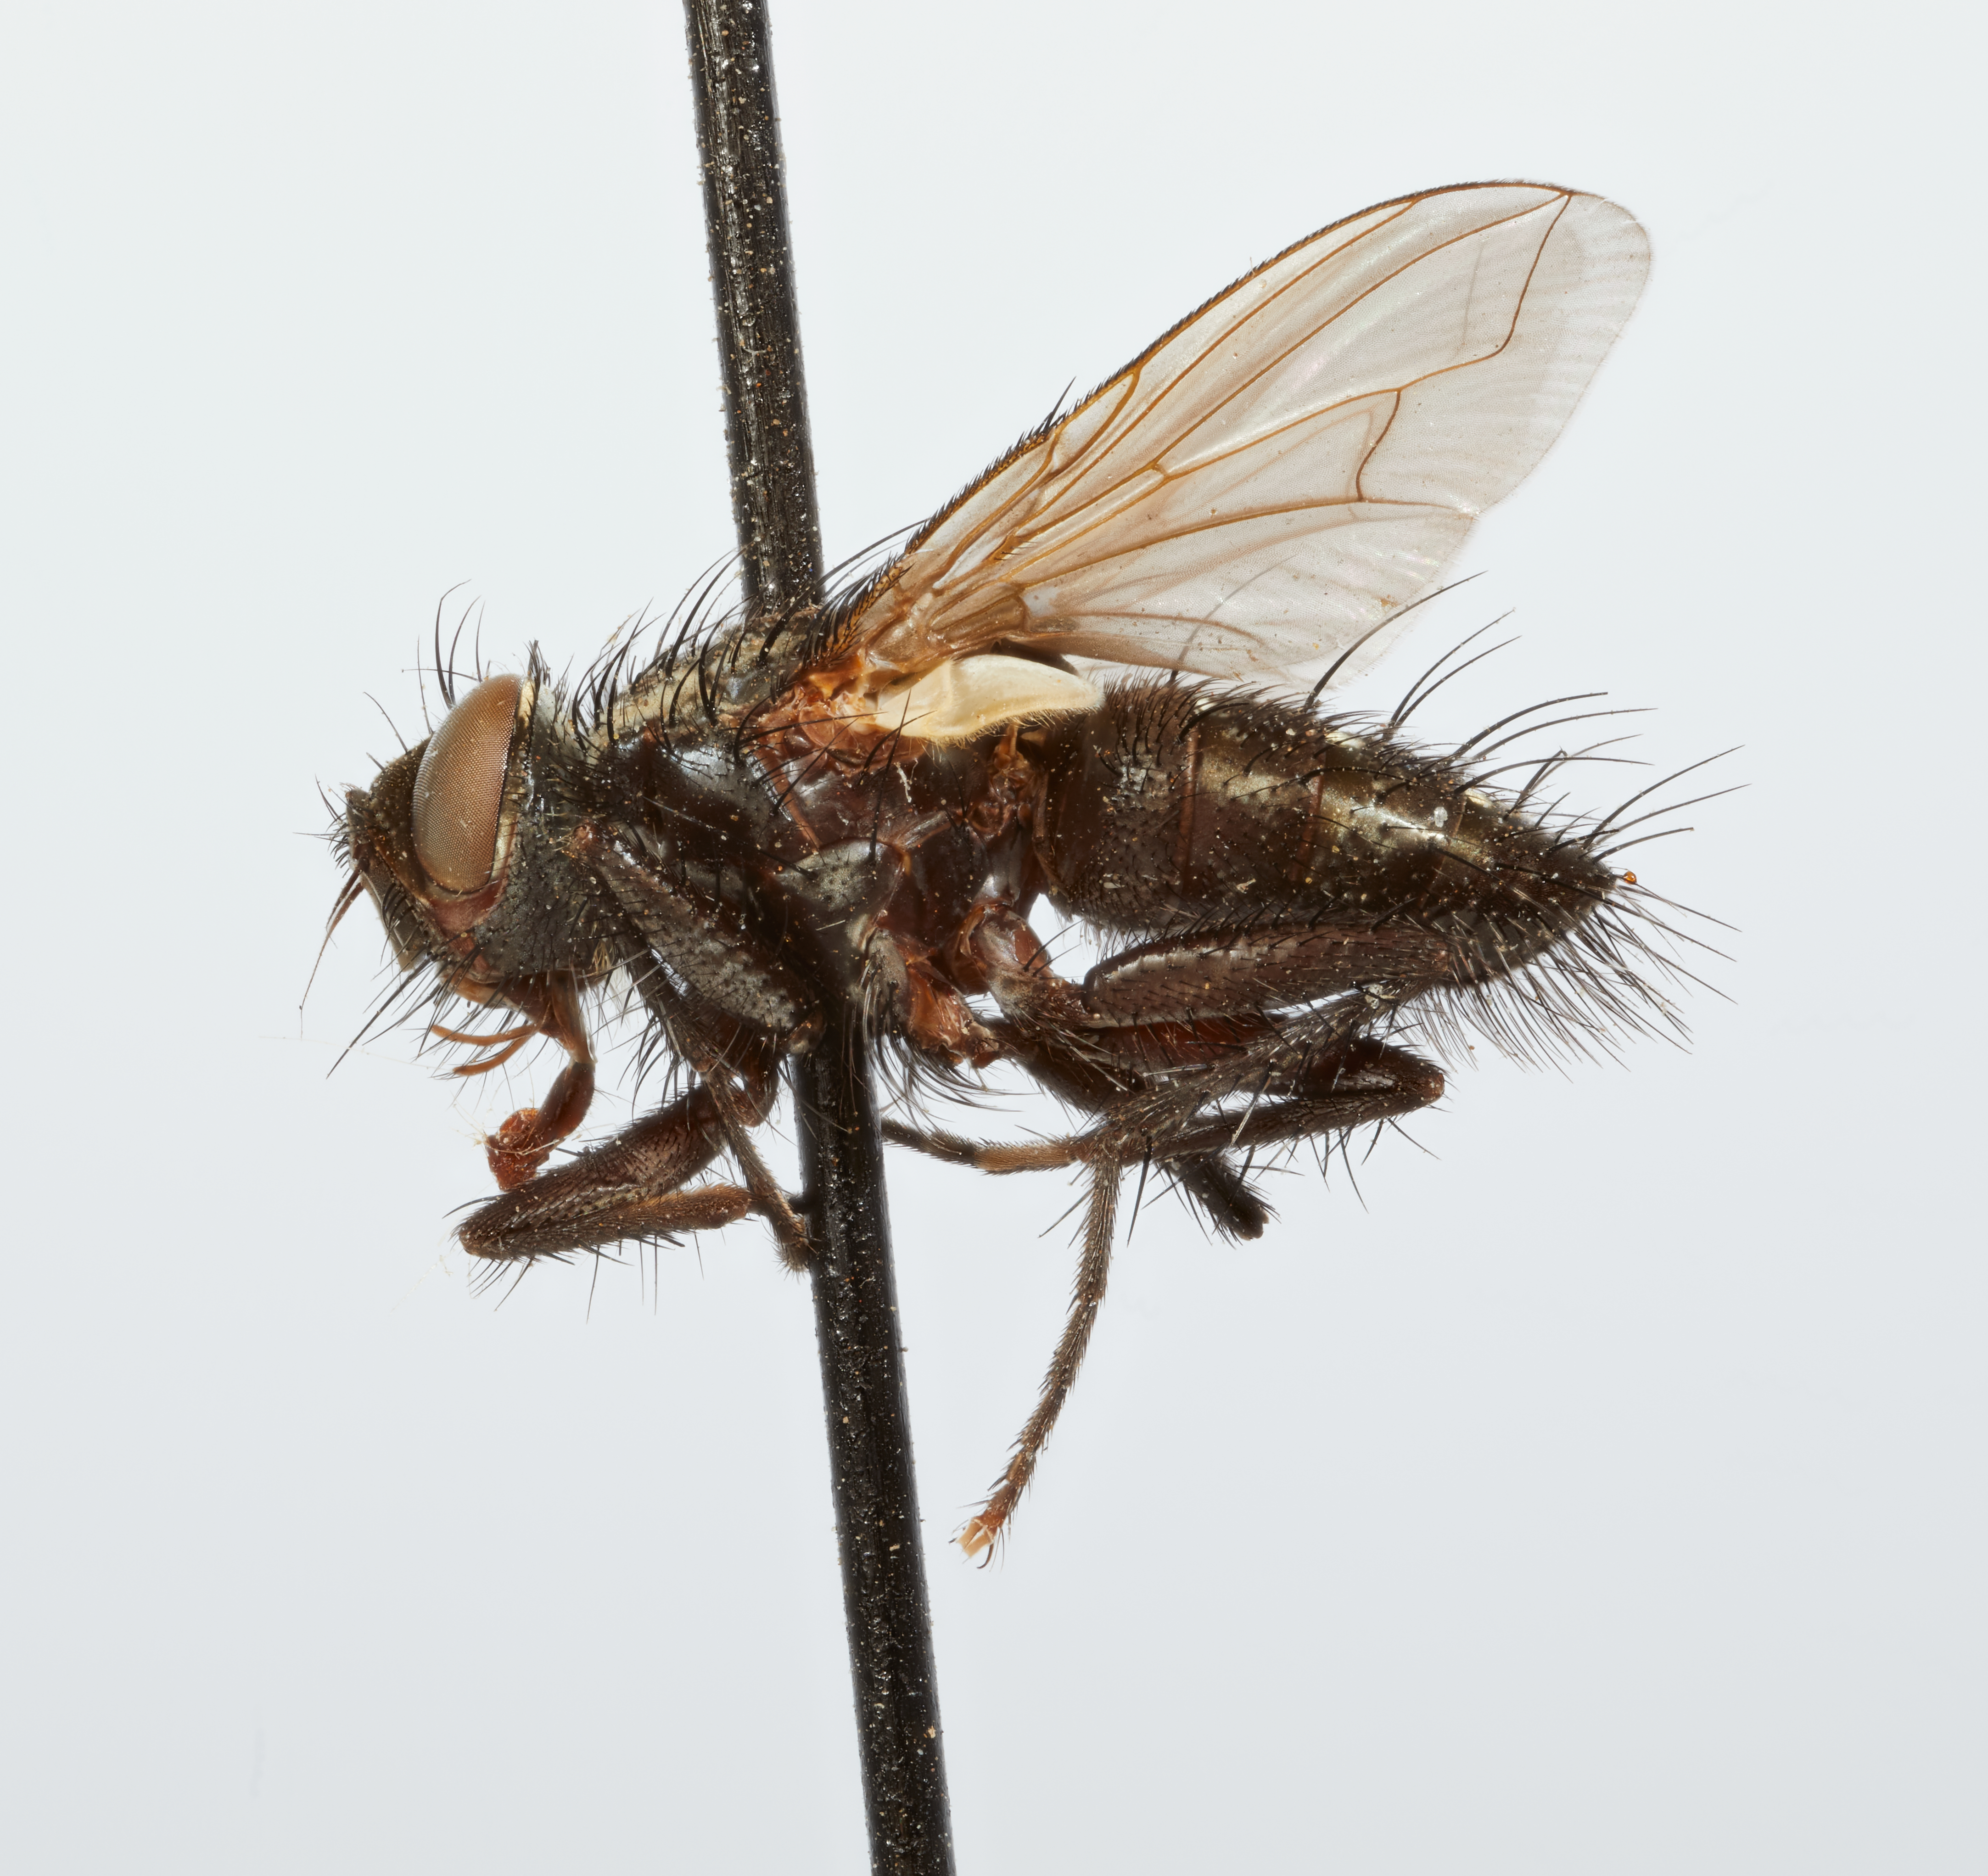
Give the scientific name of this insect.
Incamyia chilensis
